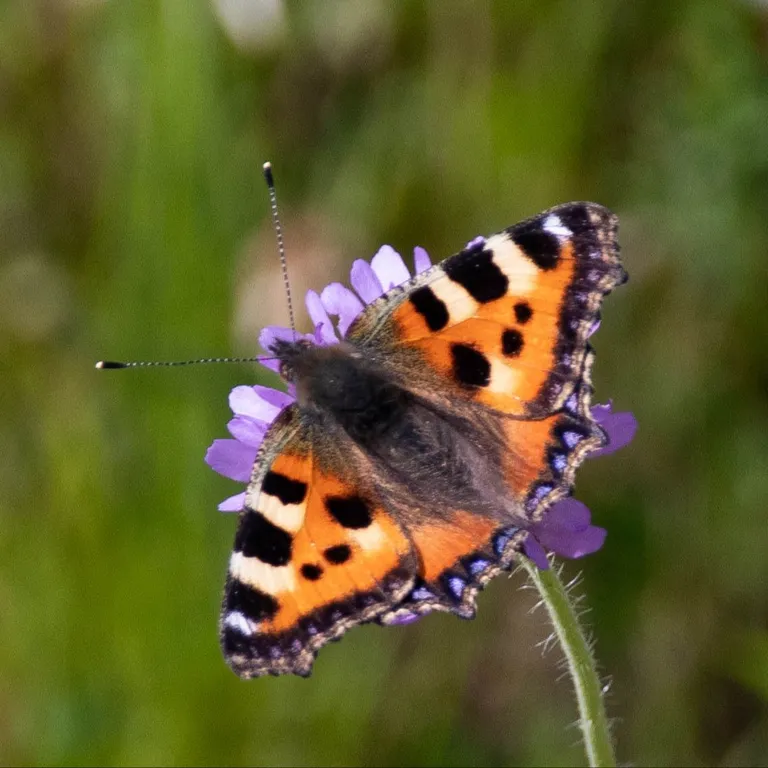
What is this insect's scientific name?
Aglais urticae
